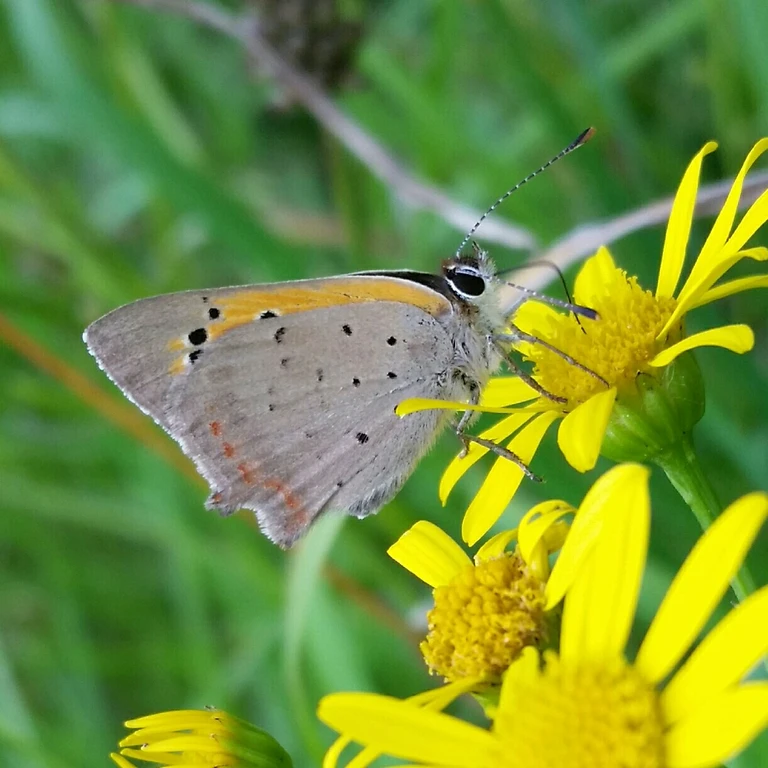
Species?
Lycaena phlaeas
